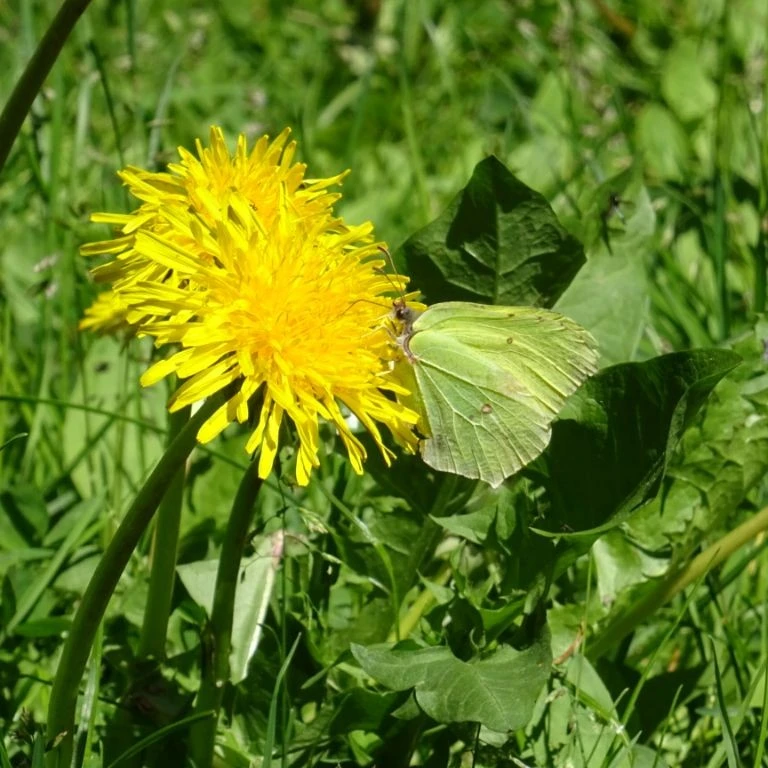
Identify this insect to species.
Gonepteryx rhamni
